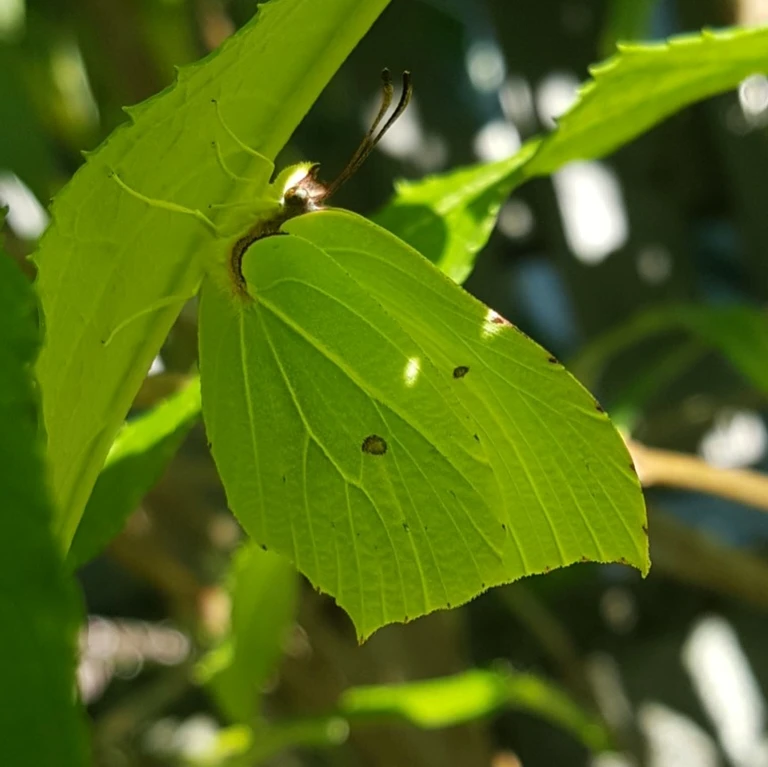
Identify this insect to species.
Gonepteryx rhamni
